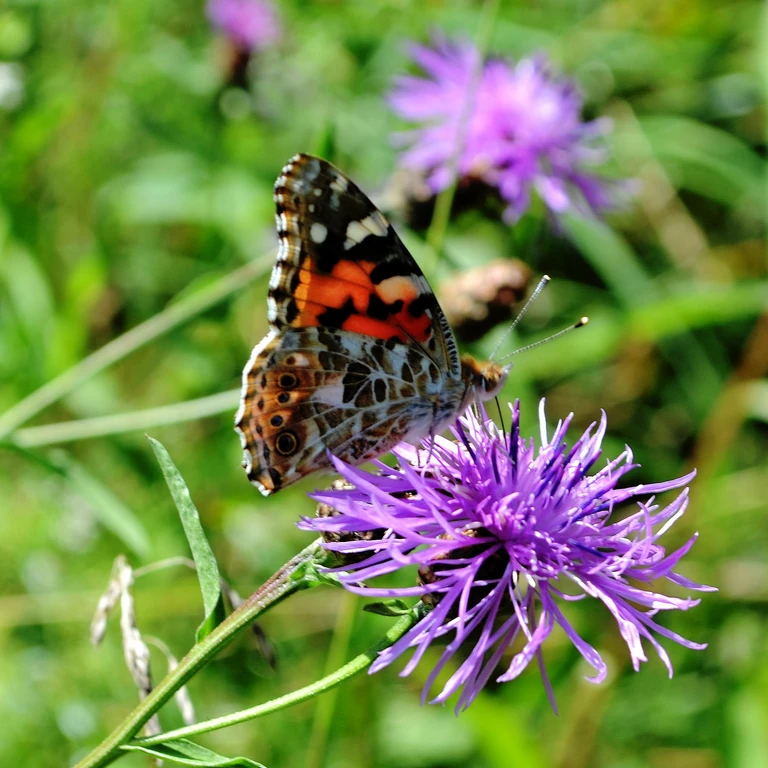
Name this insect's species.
Vanessa cardui
